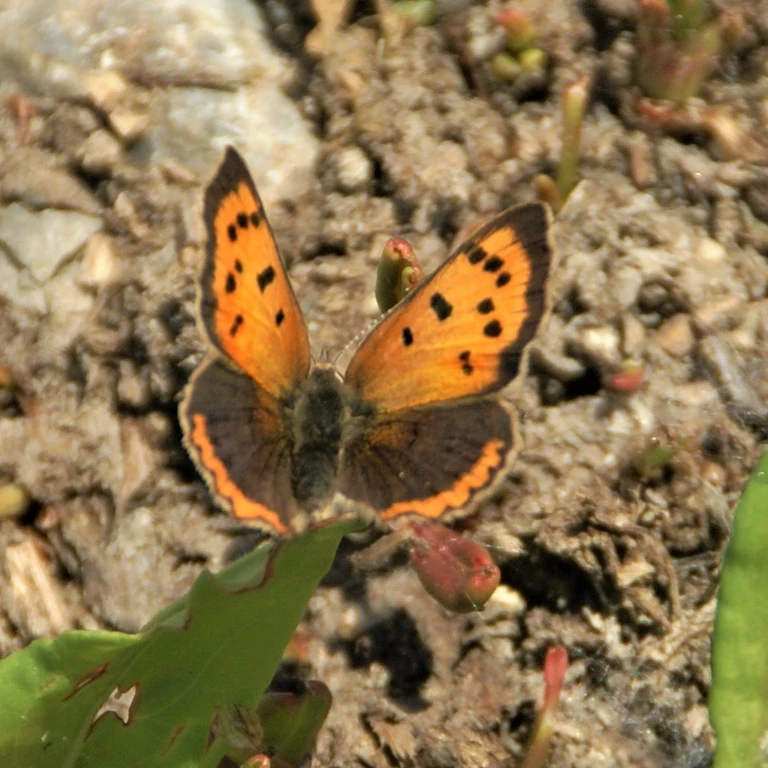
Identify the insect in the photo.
Lycaena phlaeas
